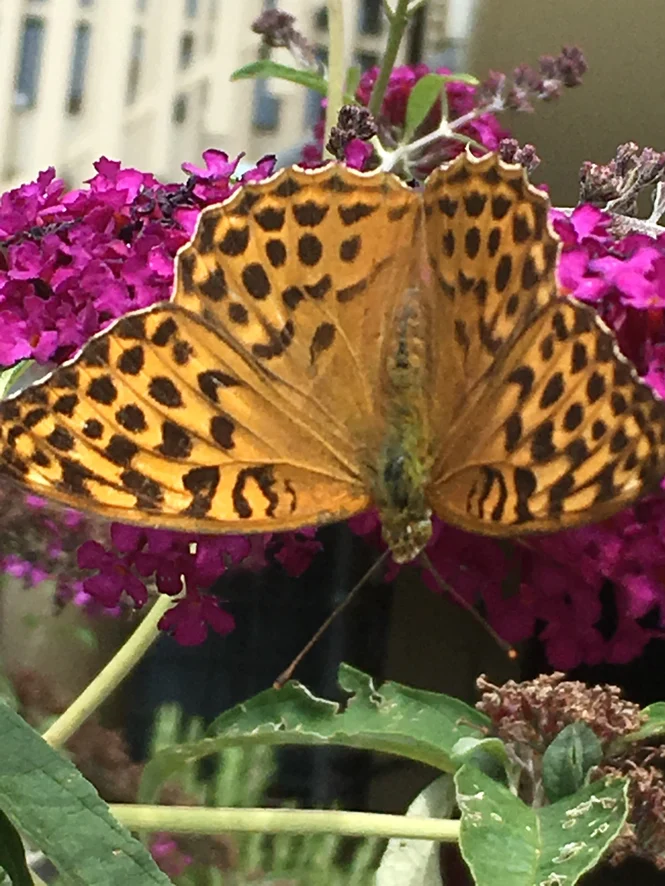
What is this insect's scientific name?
Argynnis paphia
